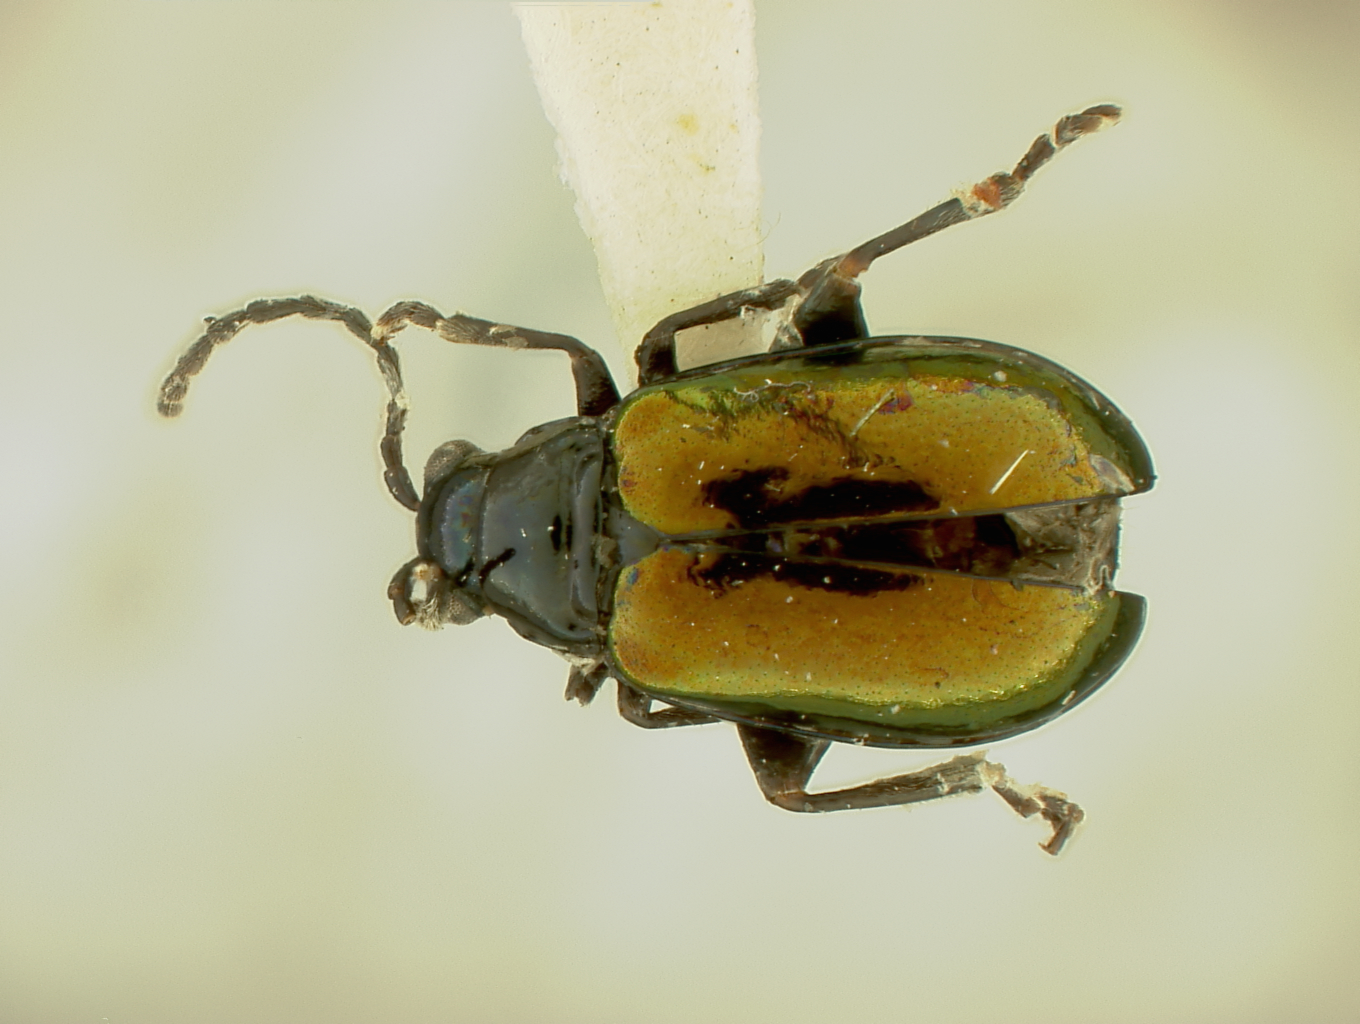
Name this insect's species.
Lactica jamaicensis
